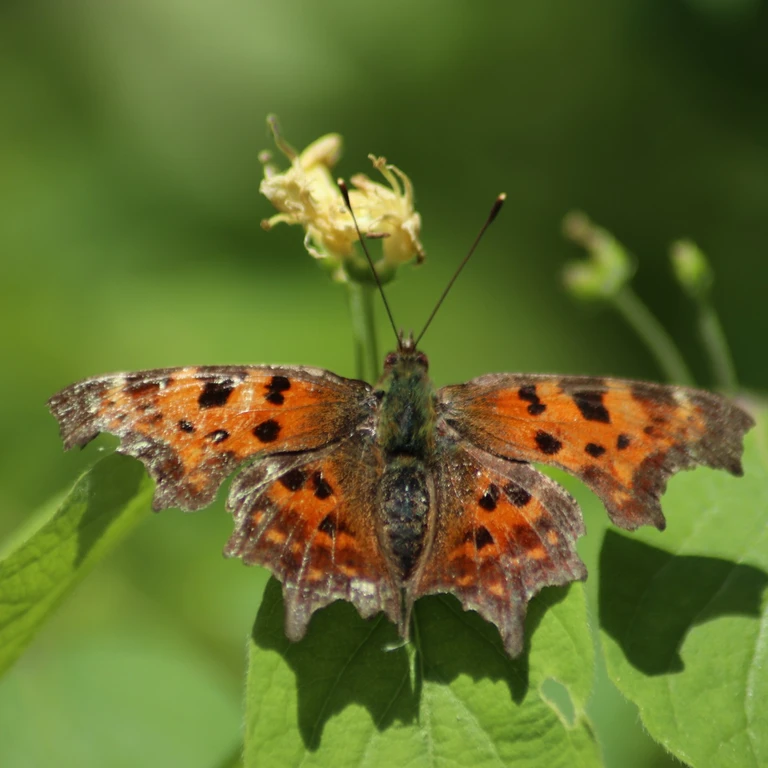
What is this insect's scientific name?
Polygonia c-album
